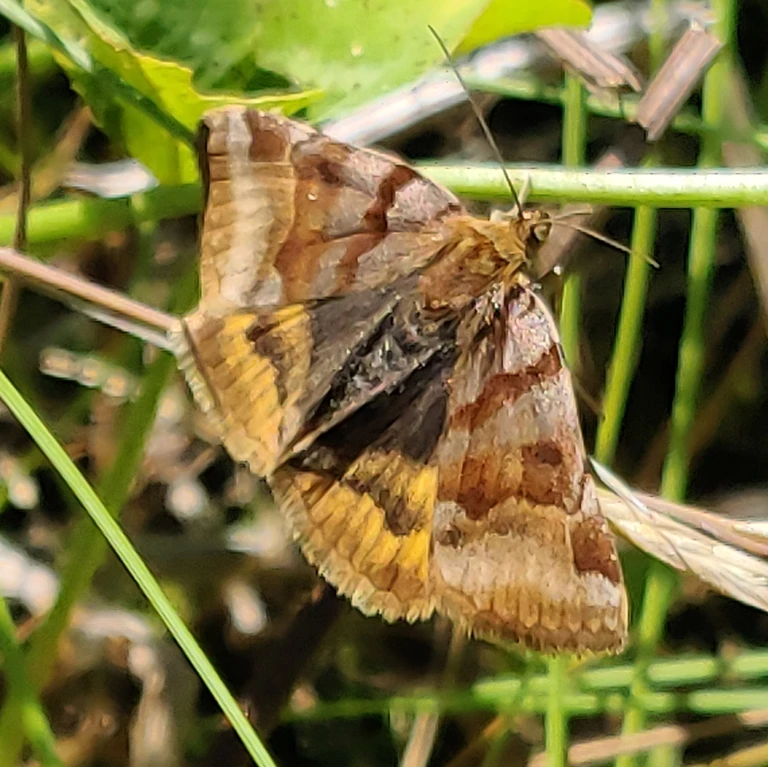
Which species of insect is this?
Euclidia glyphica
